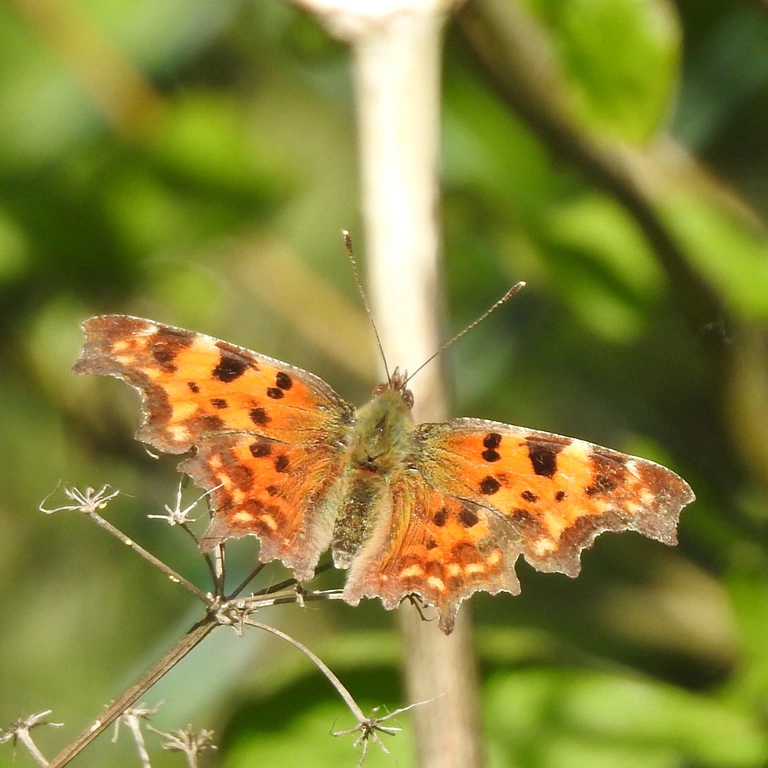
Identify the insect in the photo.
Polygonia c-album
